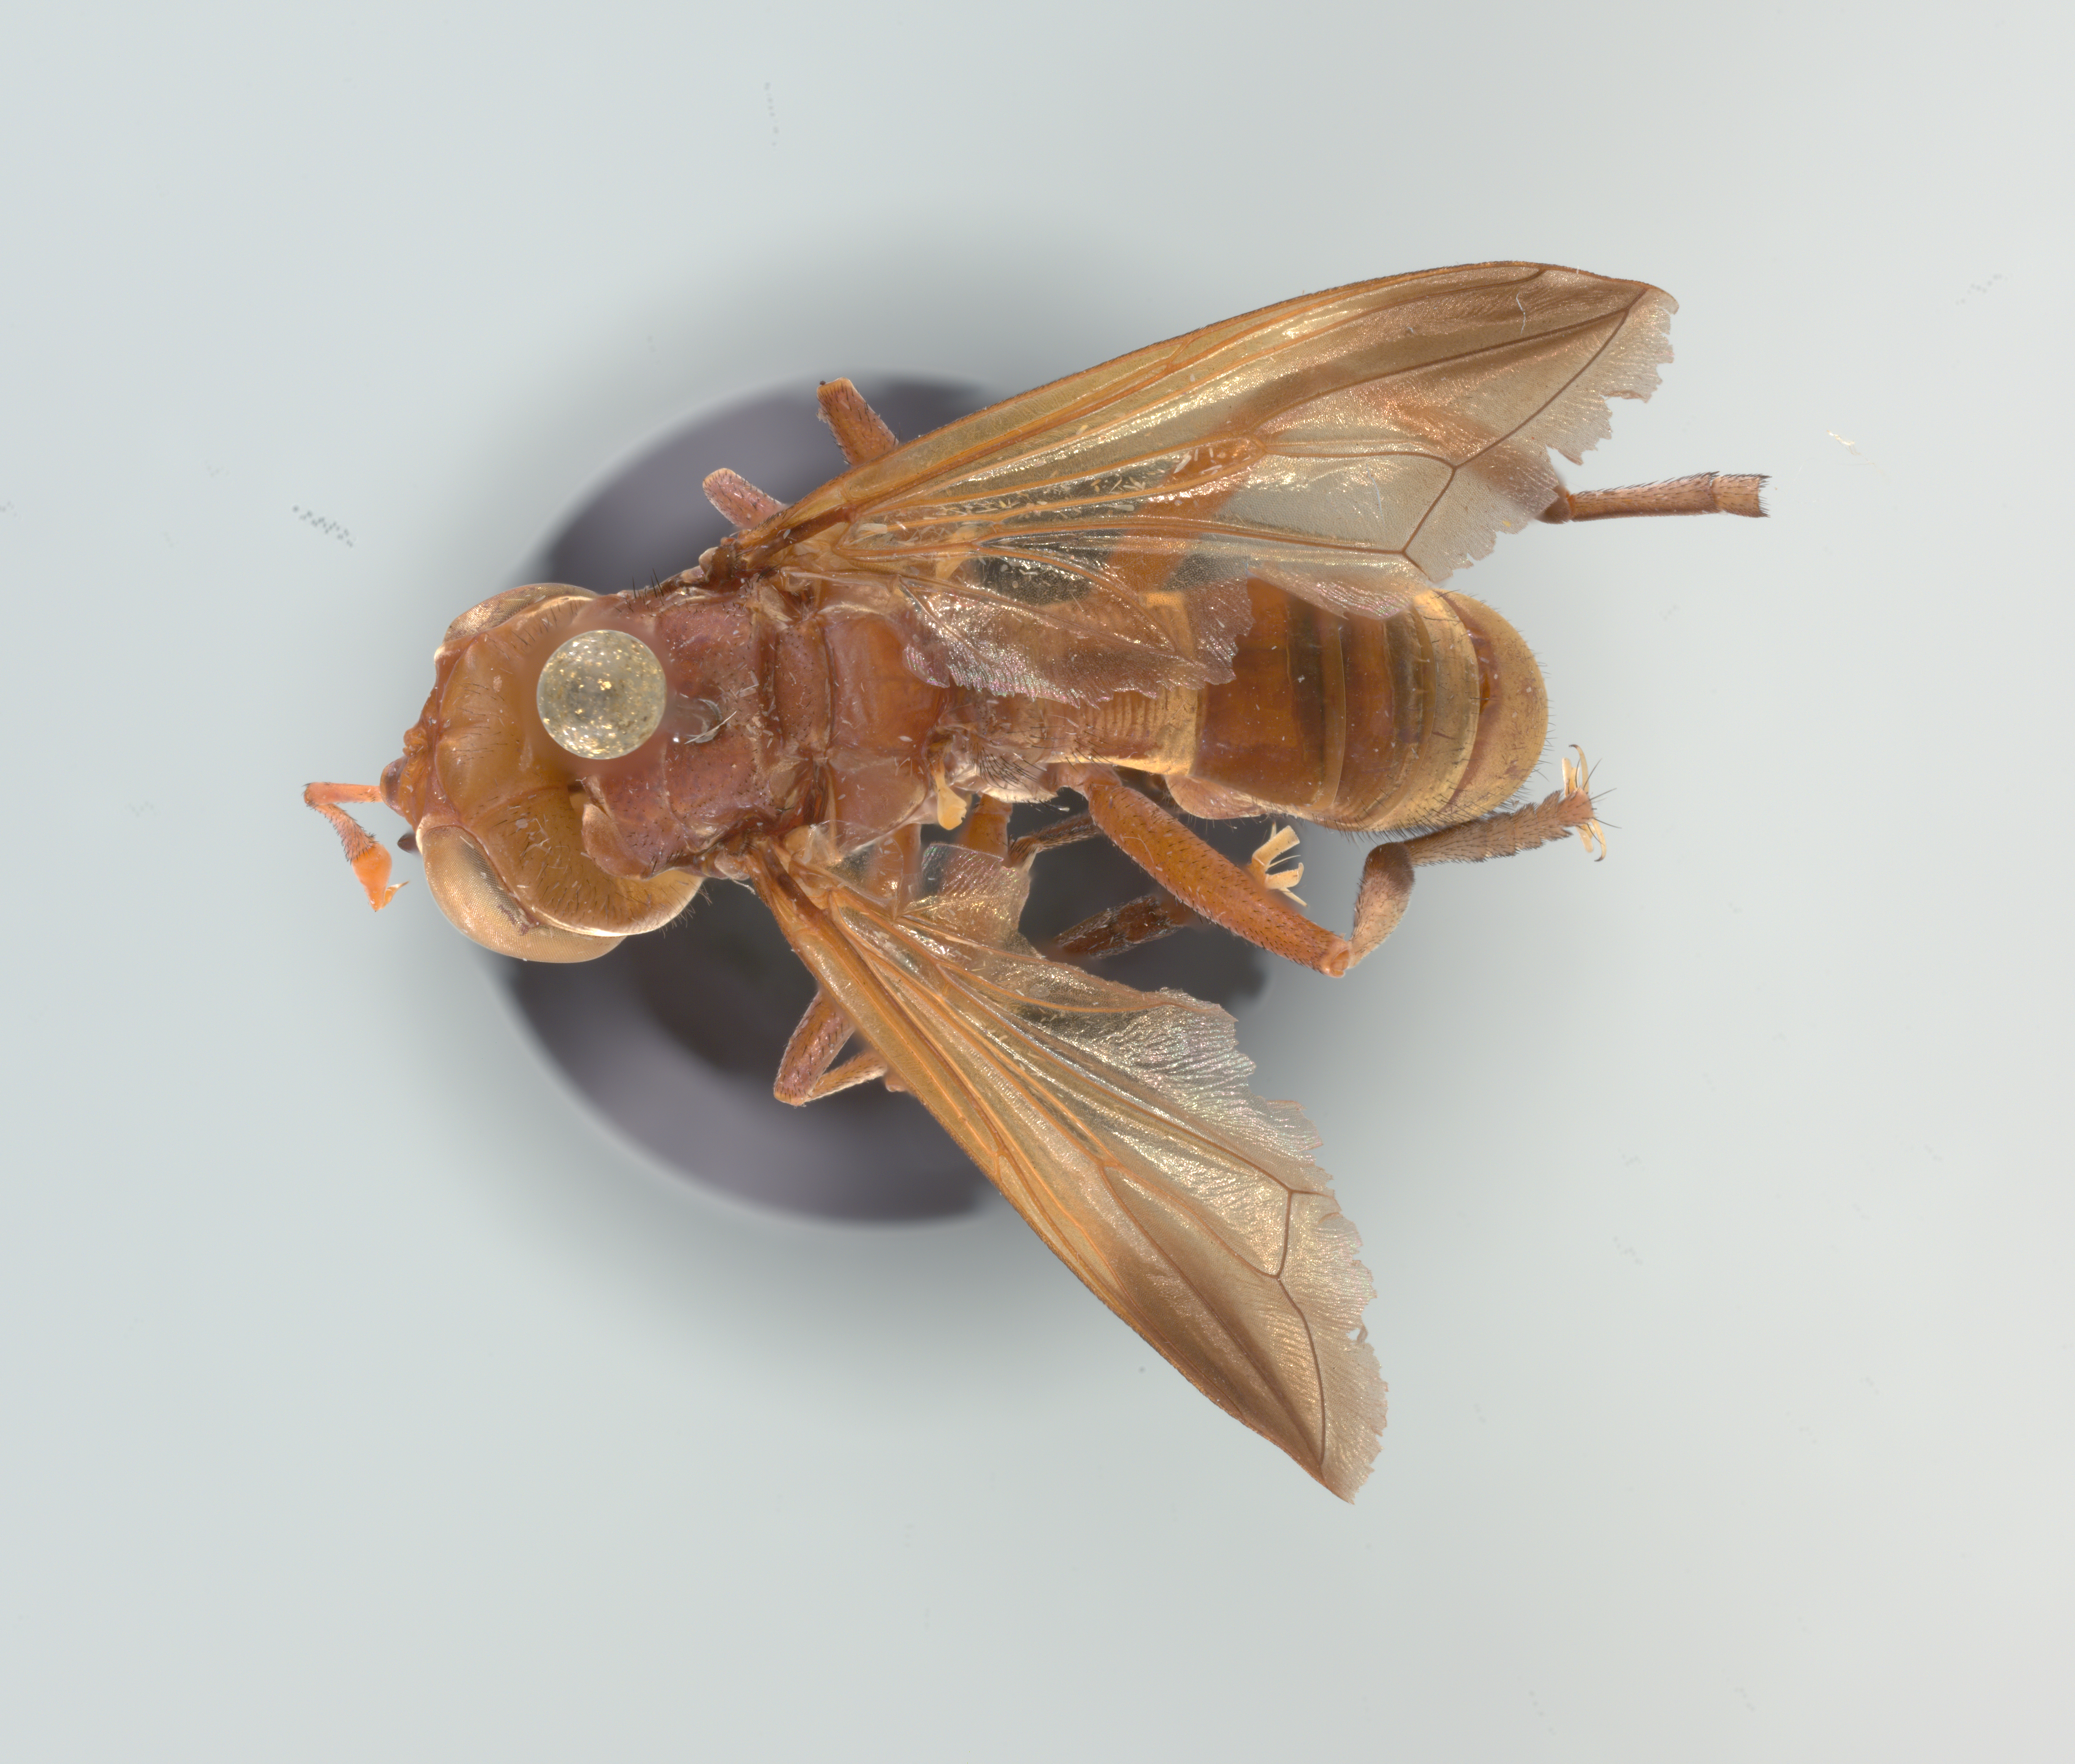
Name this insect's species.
Conops nubeculipennis (also Conops nubeculosus)
